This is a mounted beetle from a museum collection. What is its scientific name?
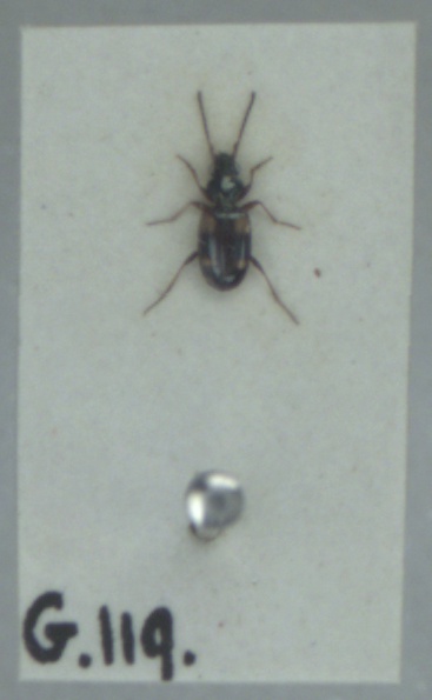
Bembidion quadrimaculatum
